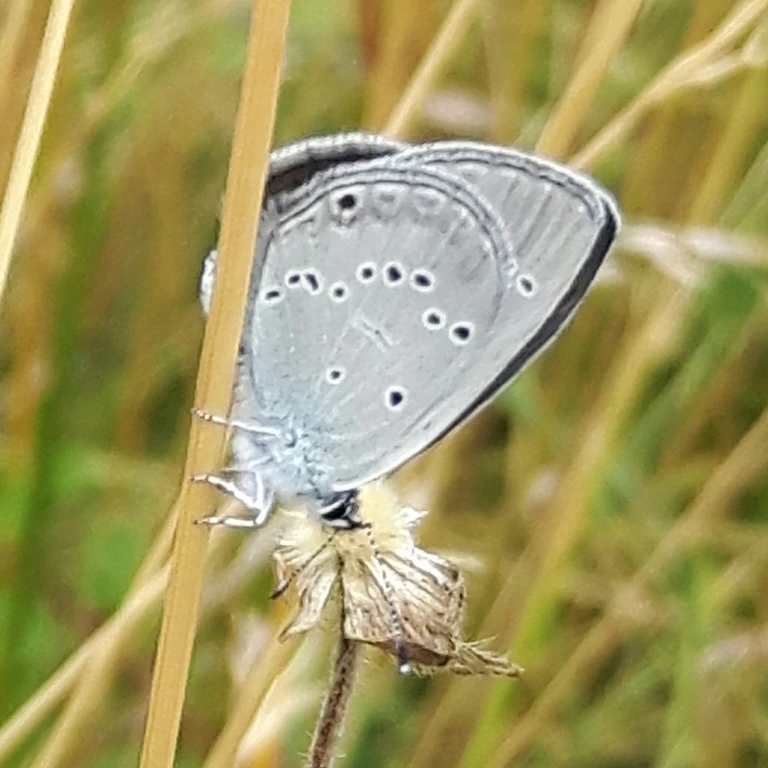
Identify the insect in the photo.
Cupido minimus
